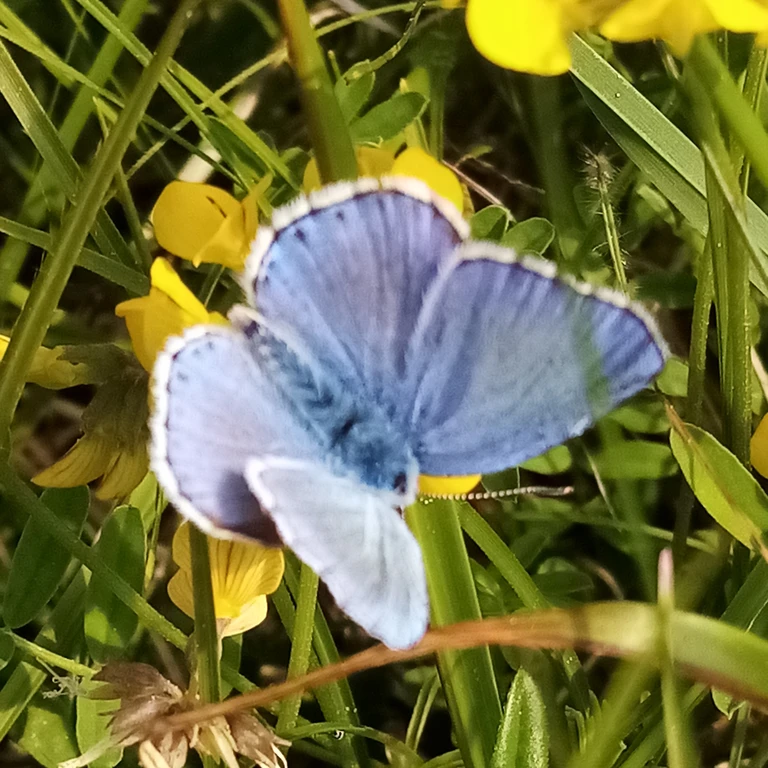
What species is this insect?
Lysandra bellargus
